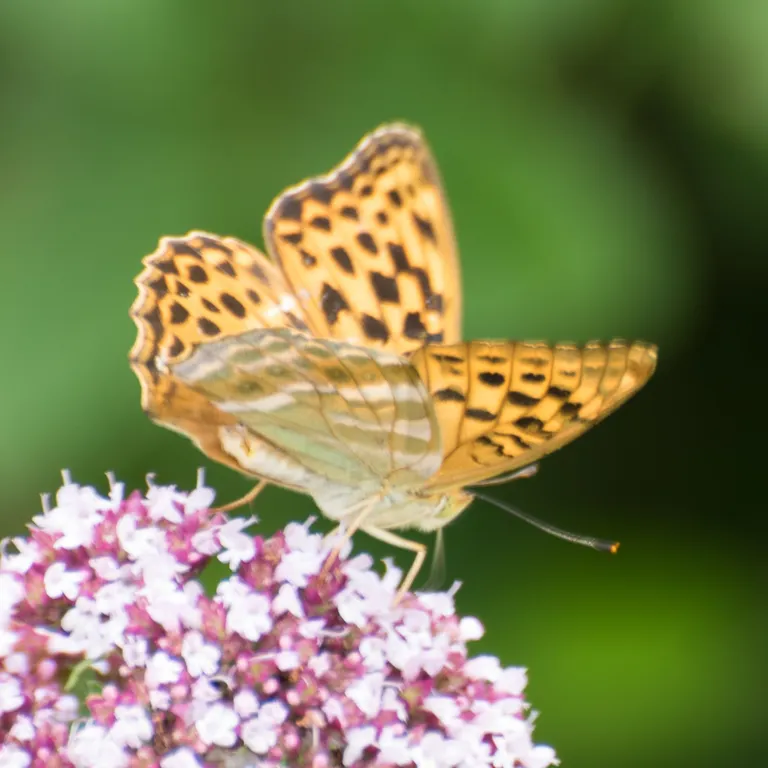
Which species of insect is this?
Argynnis paphia
